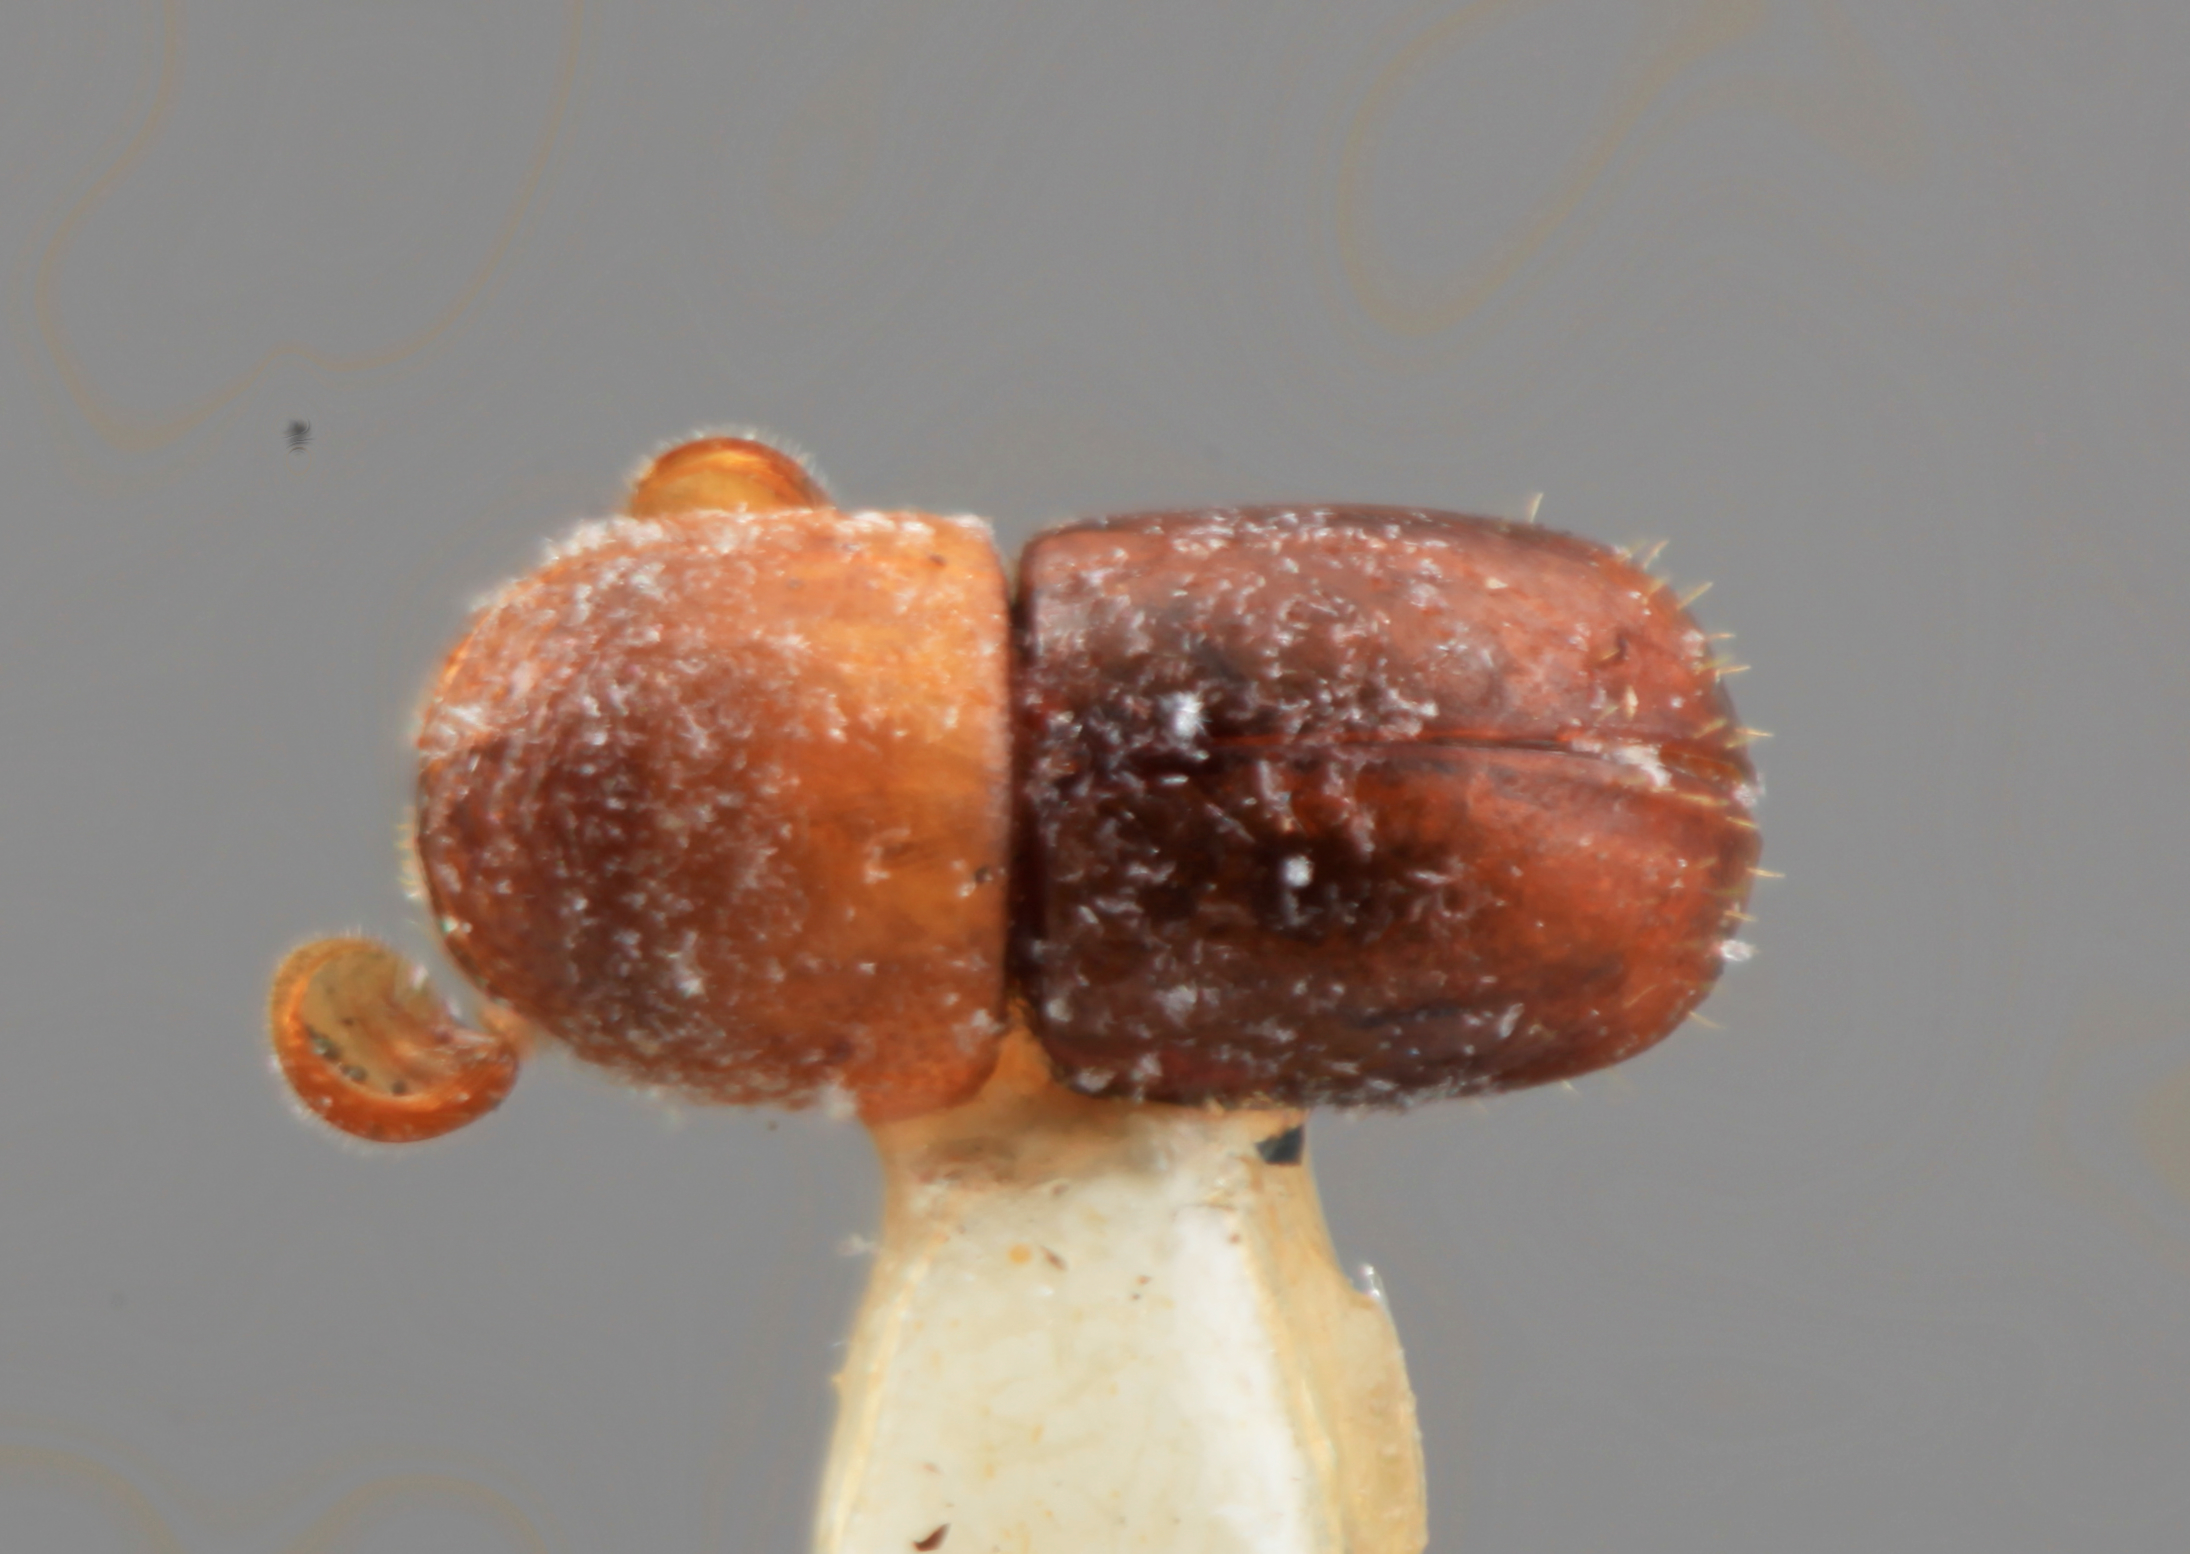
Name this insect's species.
Corthylus pumilus
